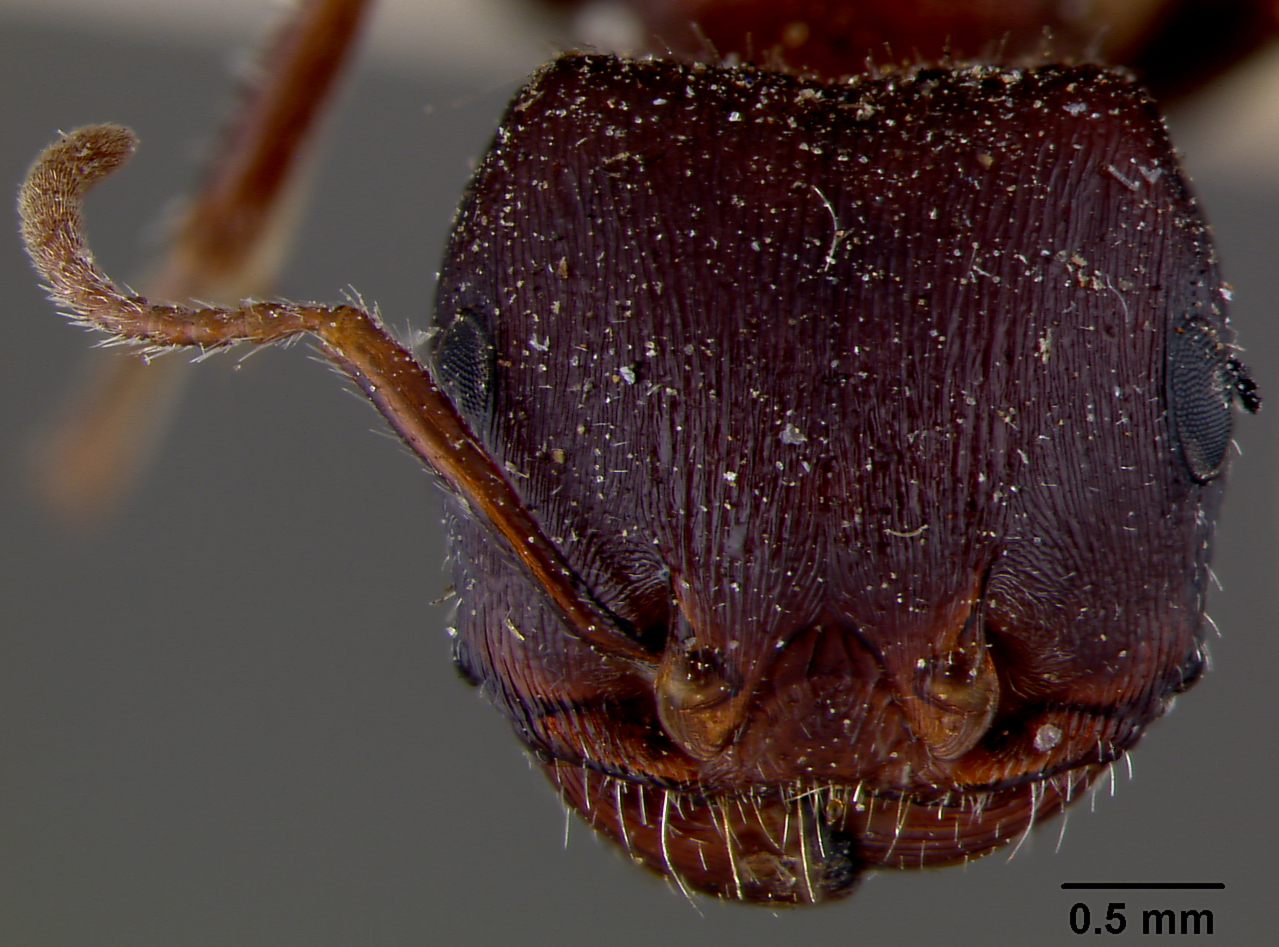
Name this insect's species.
Pogonomyrmex barbatus
